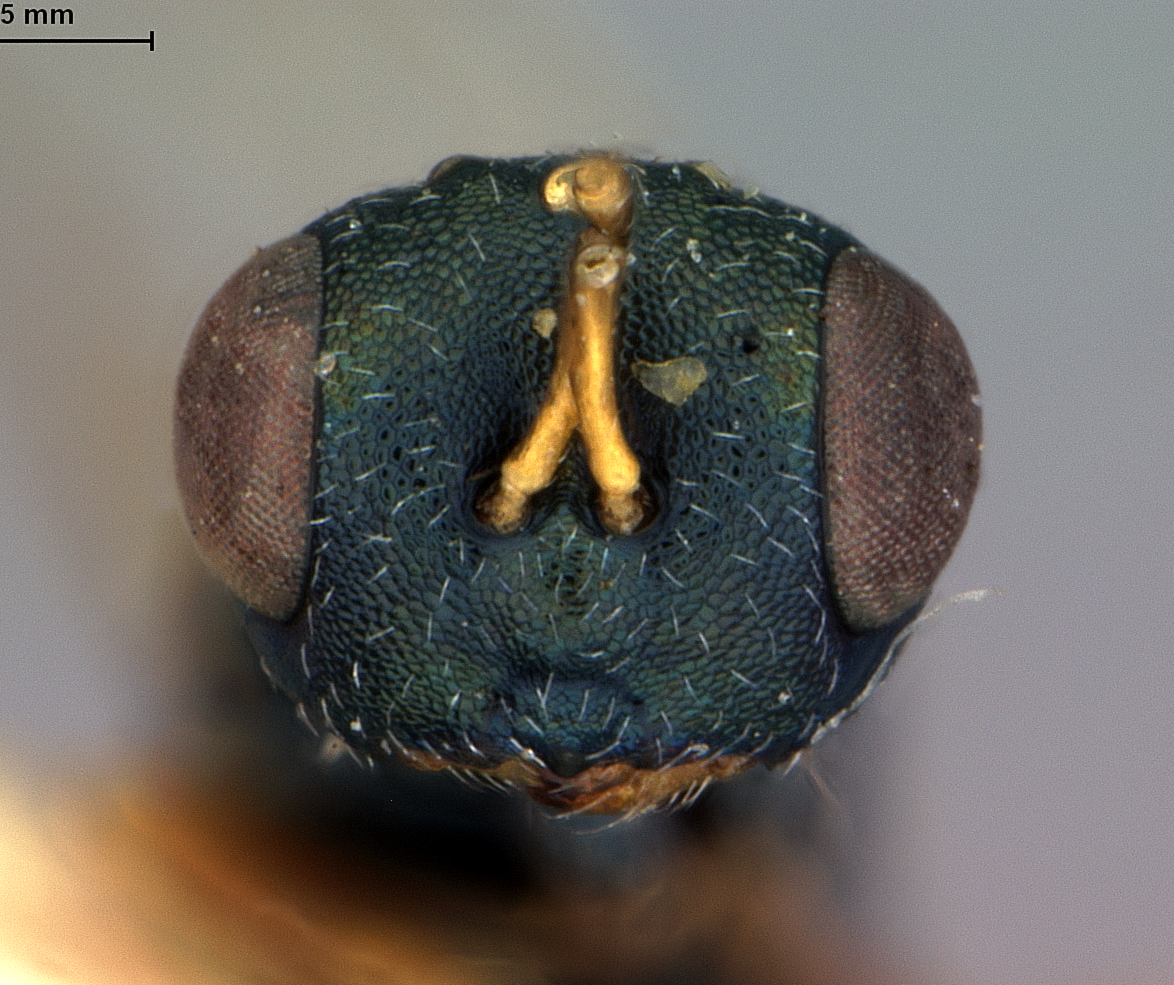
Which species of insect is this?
Acroclisis carolinensis
